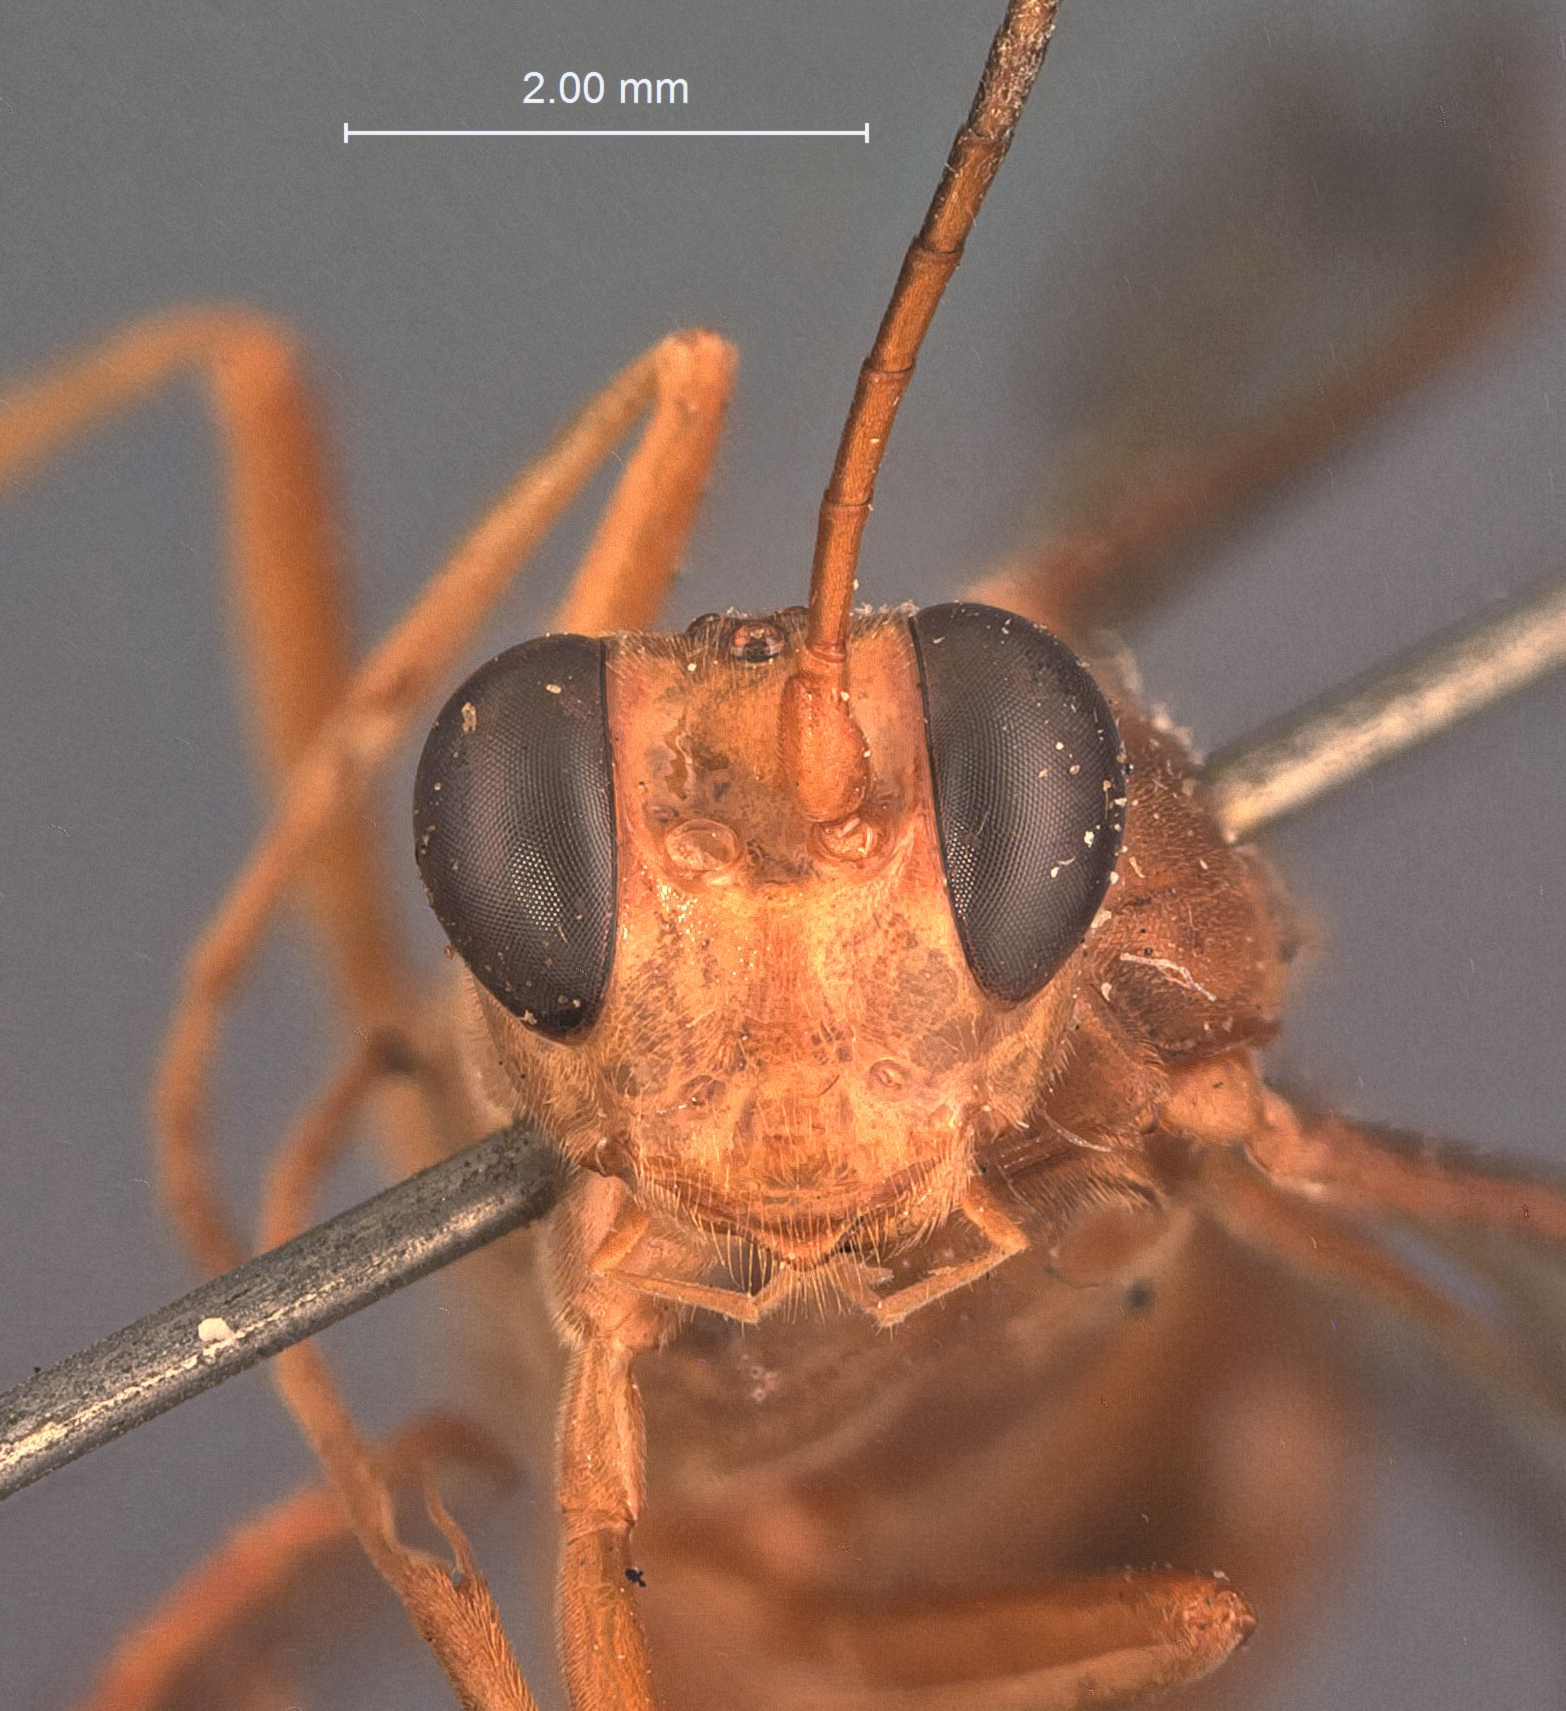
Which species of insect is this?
Acanthojoppa annulicornis
